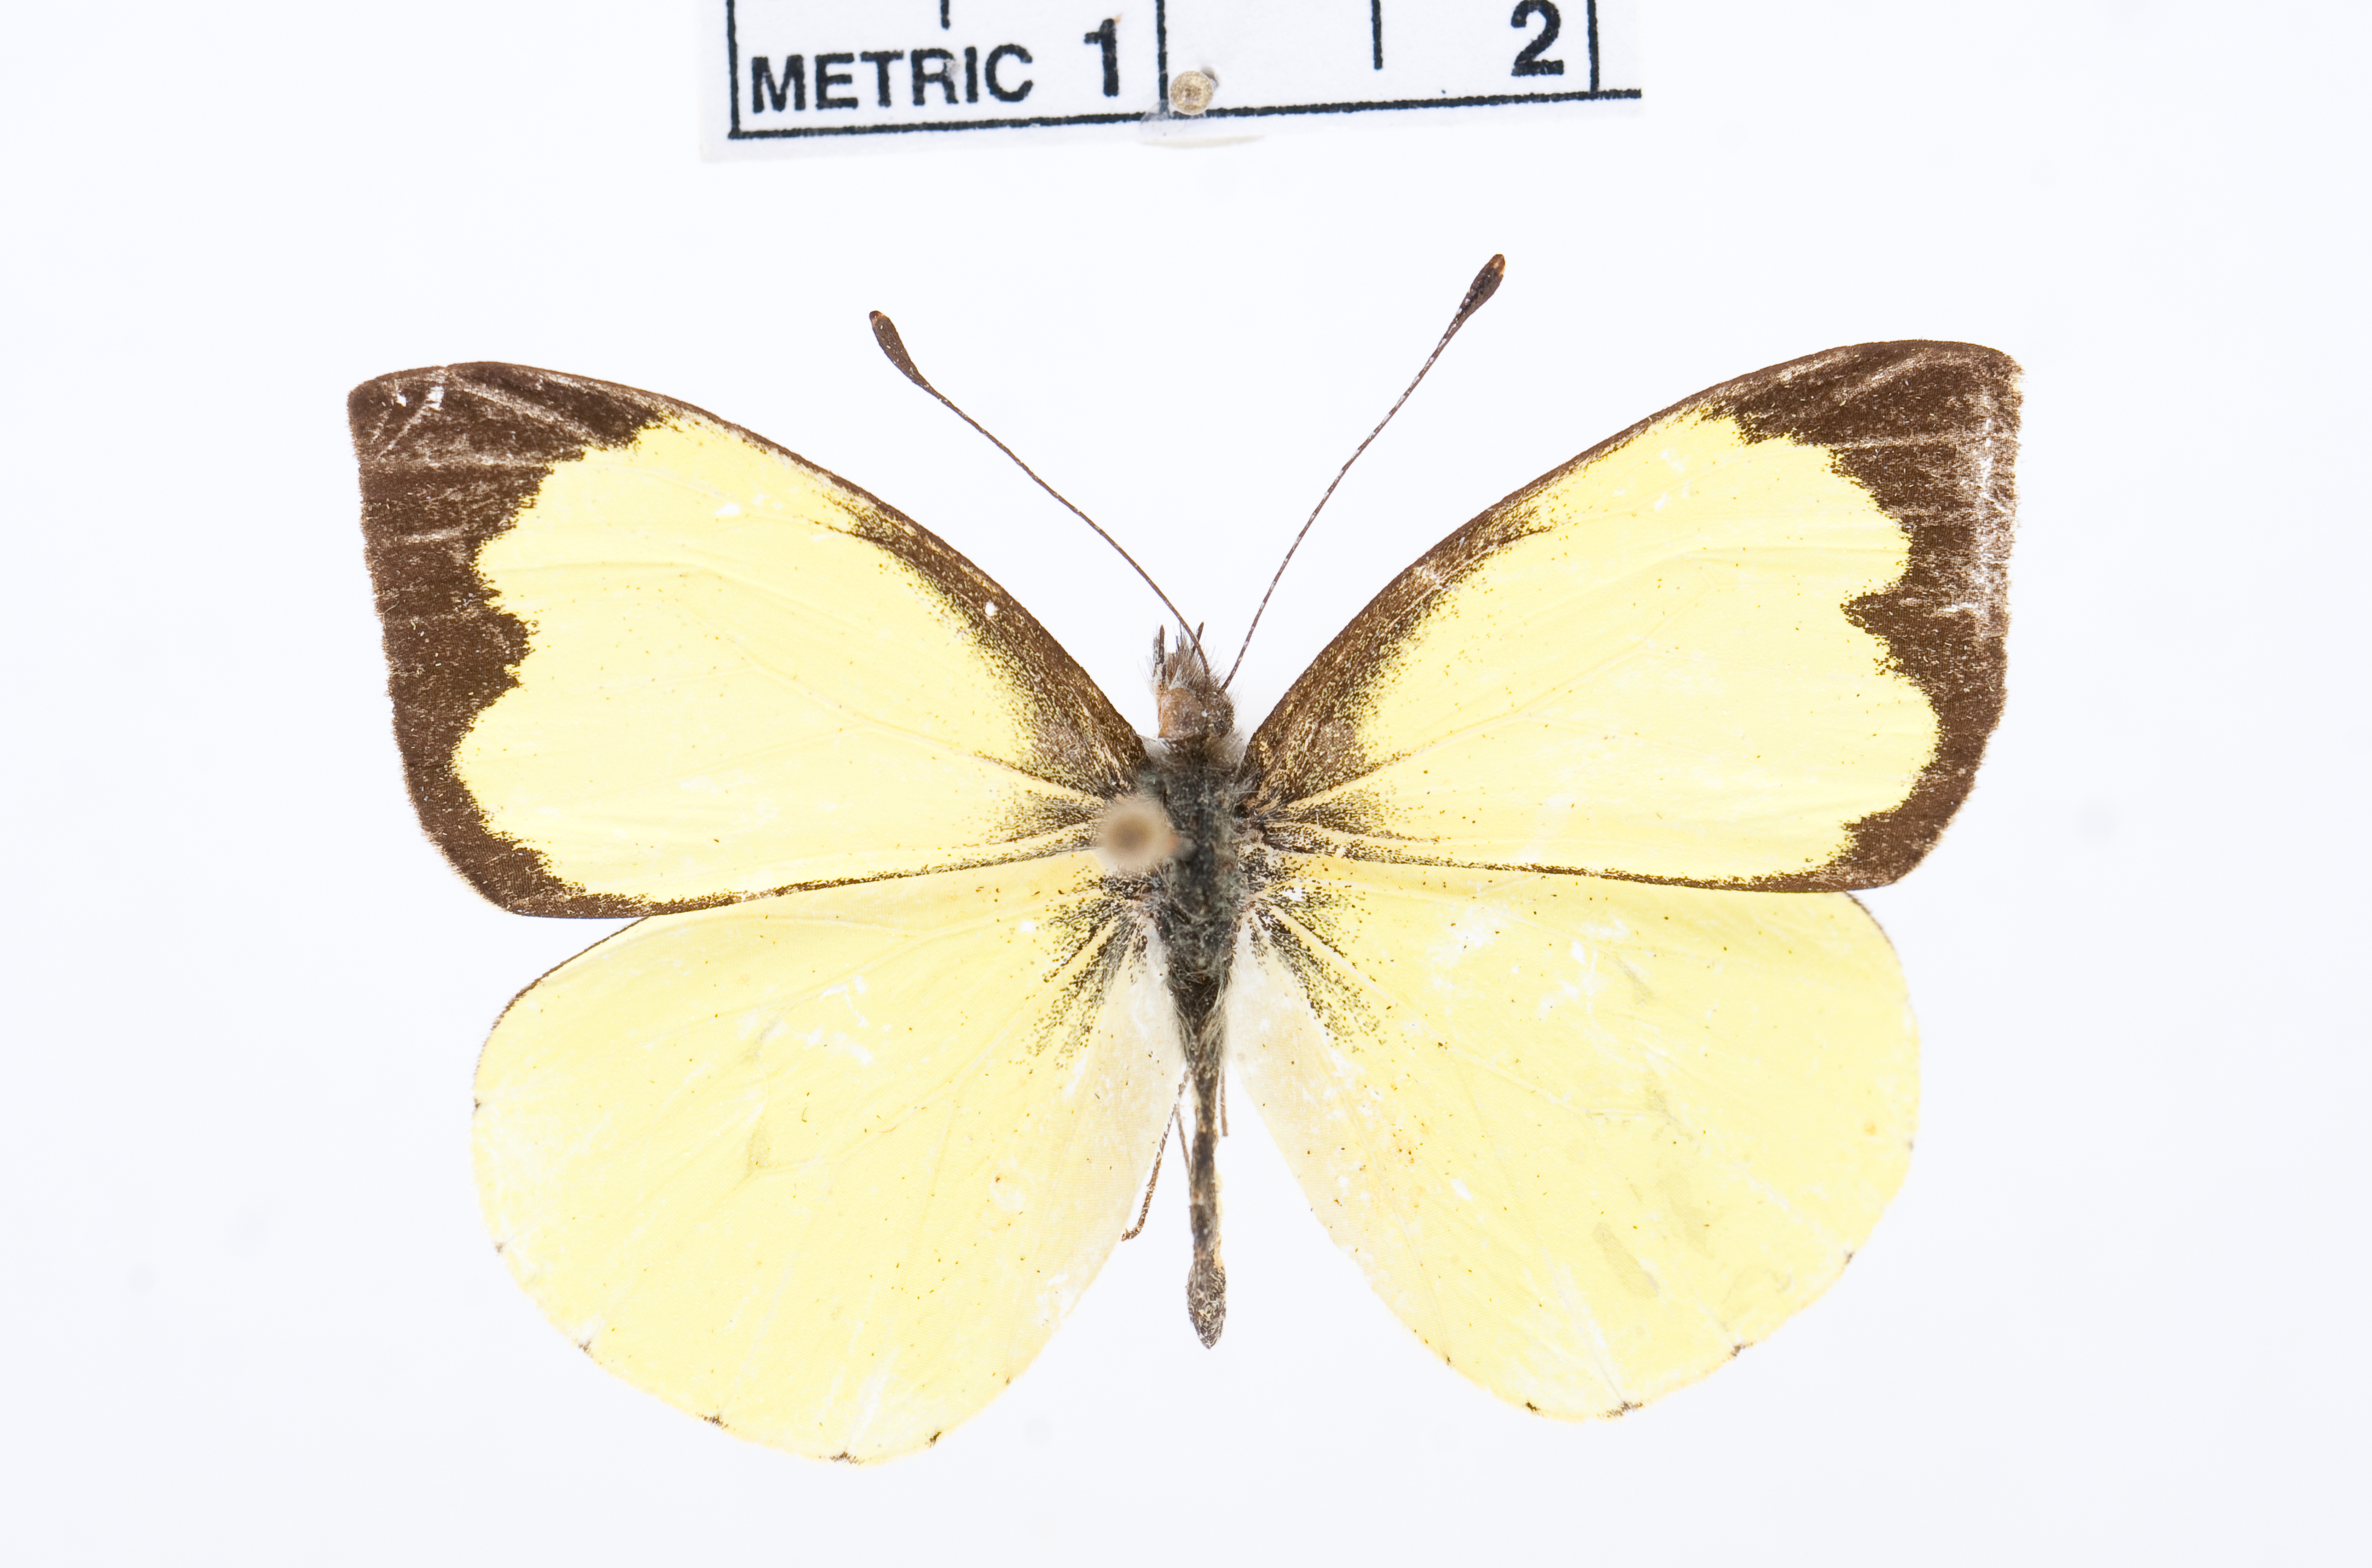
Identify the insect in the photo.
Leptophobia diaguita
